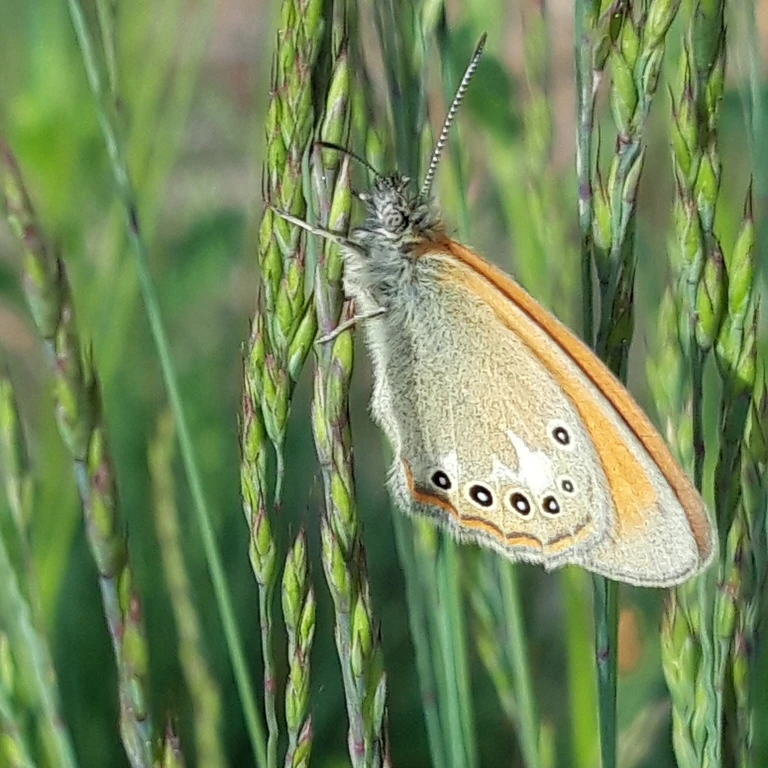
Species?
Coenonympha glycerion (also Coenonympha iphis)
